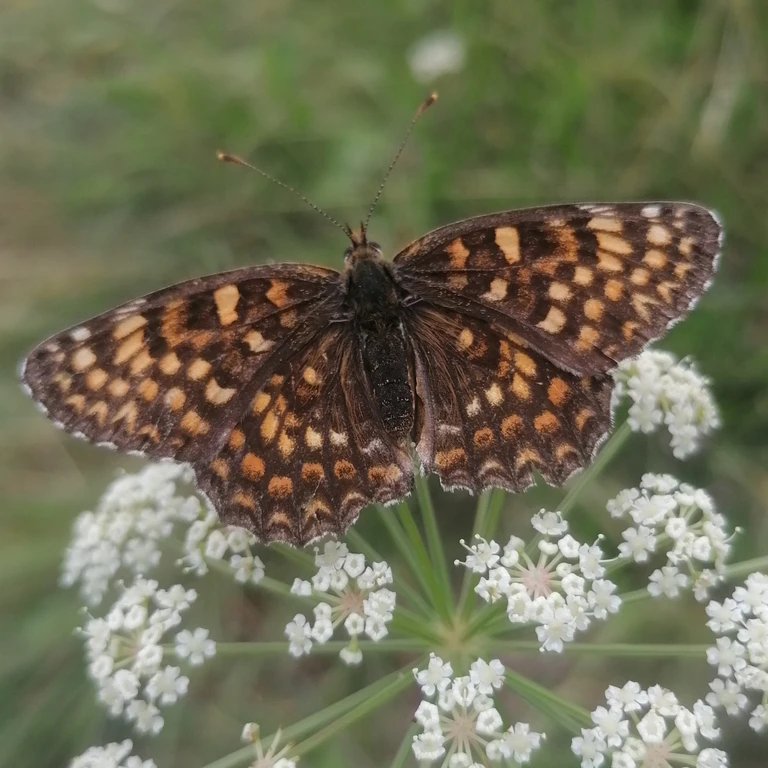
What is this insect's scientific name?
Melitaea phoebe
